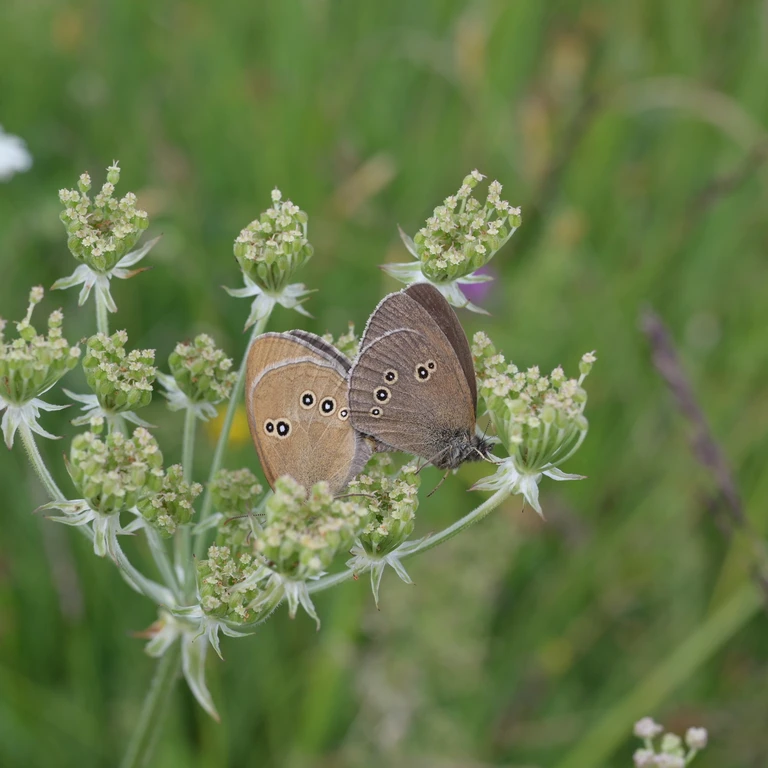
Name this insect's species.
Aphantopus hyperantus
